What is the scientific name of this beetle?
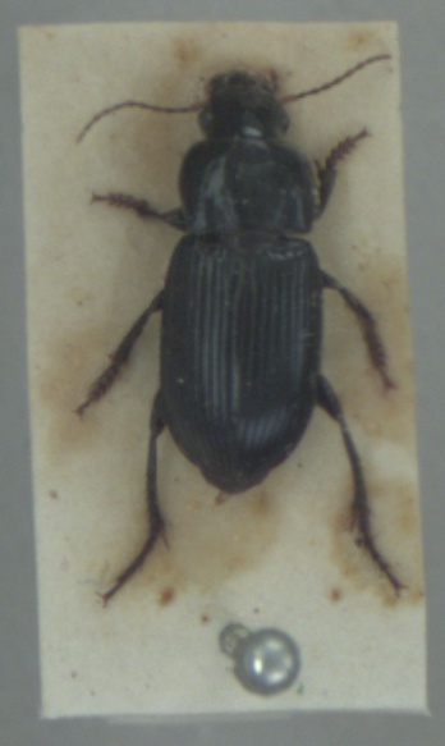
Harpalus rufipalpis
